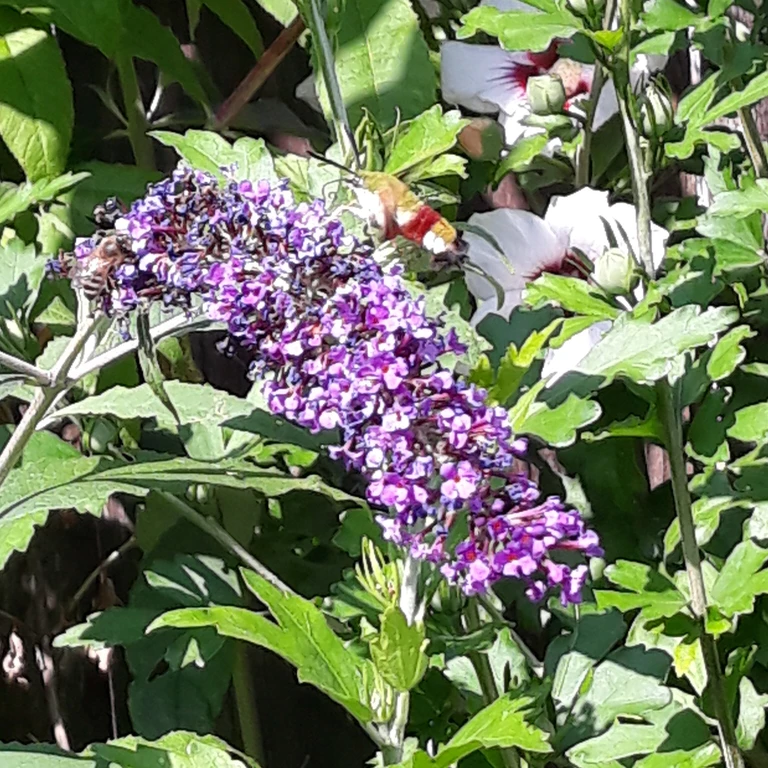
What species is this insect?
Hemaris fuciformis
